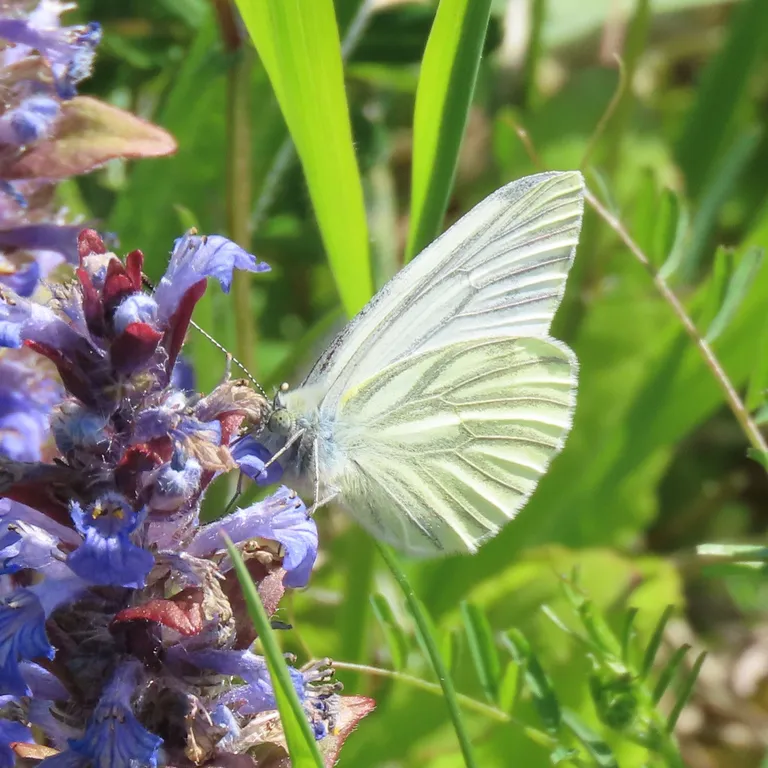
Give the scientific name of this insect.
Pieris napi
